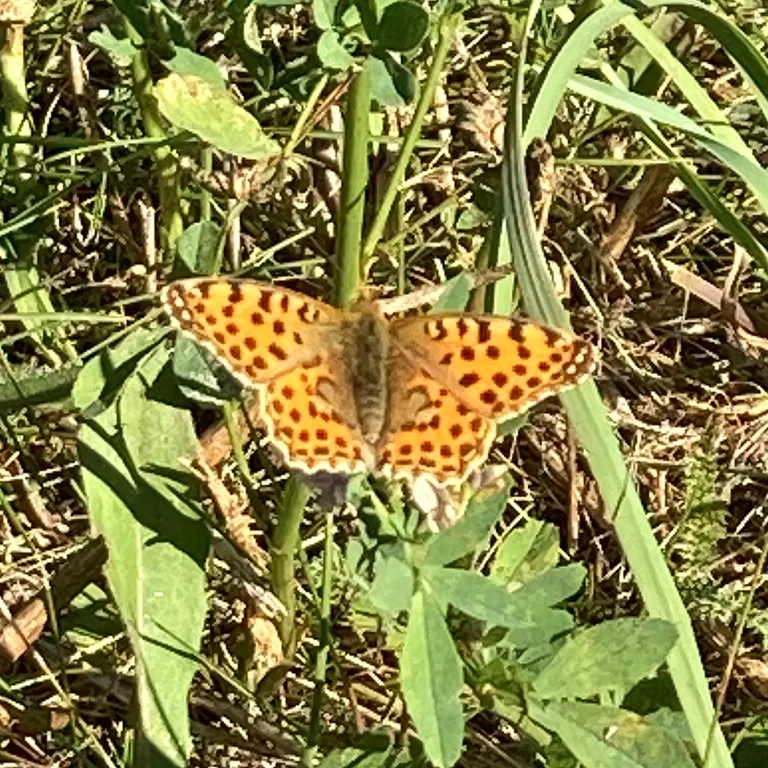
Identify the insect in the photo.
Issoria lathonia
